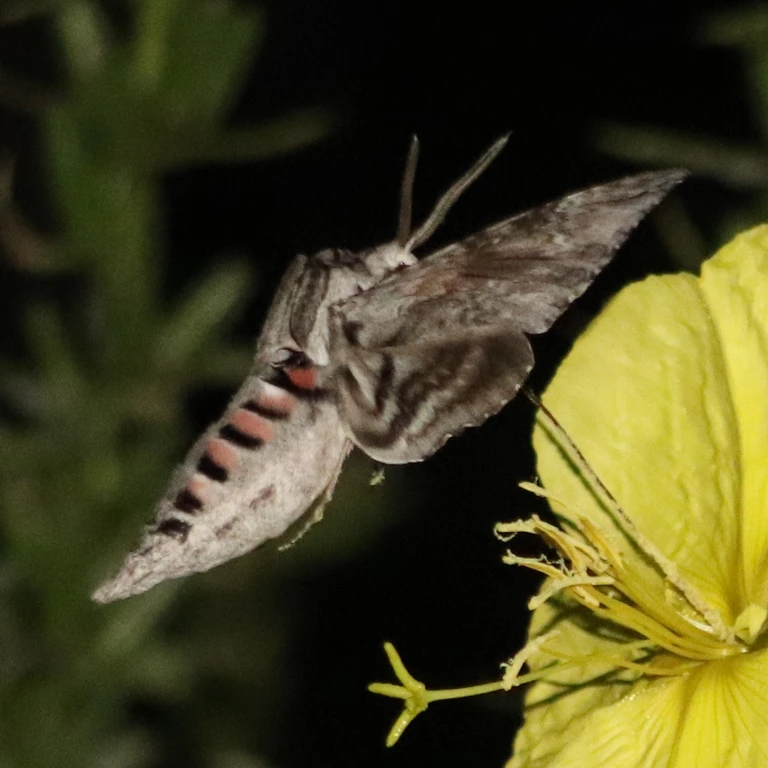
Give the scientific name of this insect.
Agrius convolvuli
